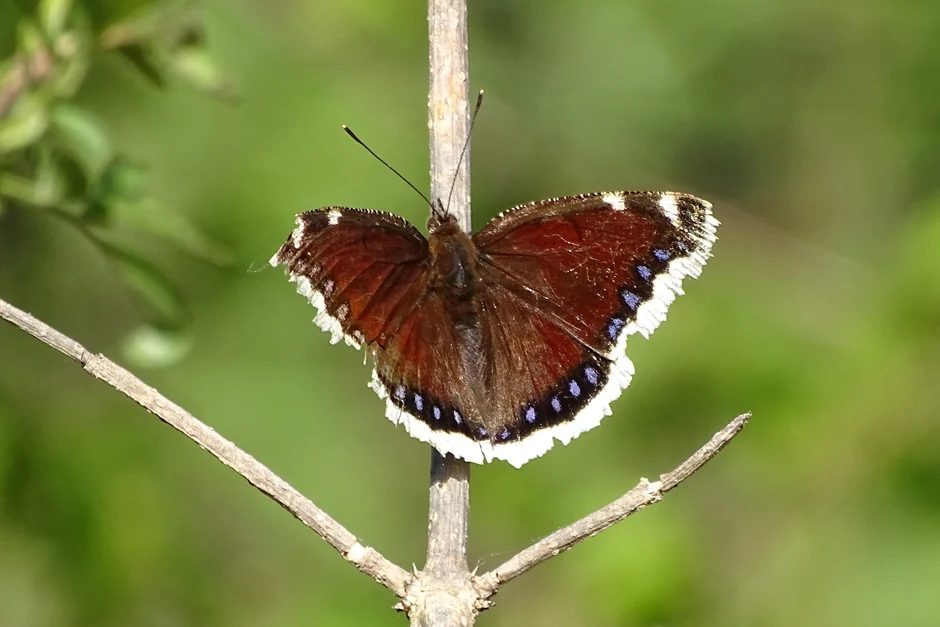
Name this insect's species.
Nymphalis antiopa
